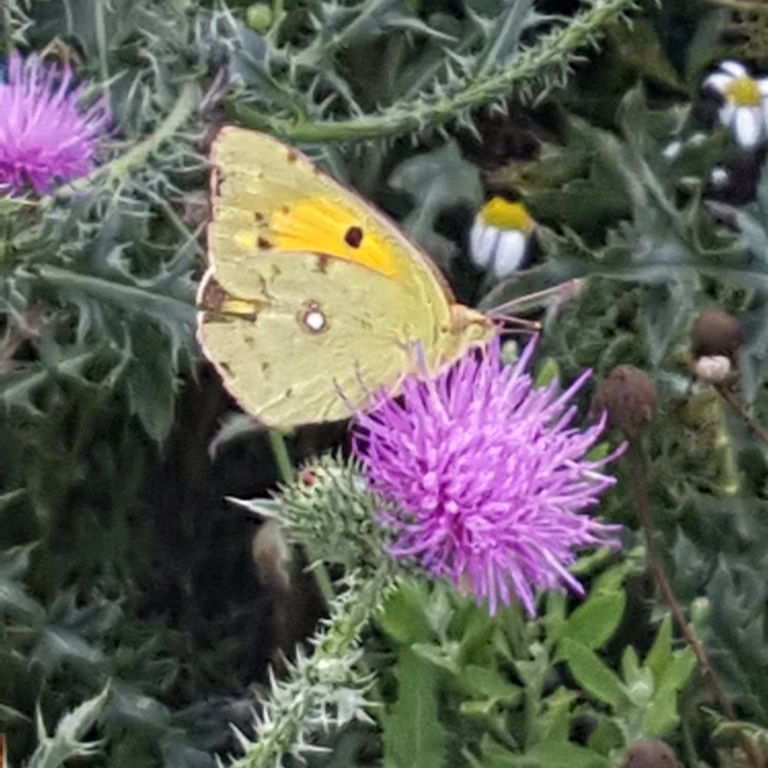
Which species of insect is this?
Colias croceus
